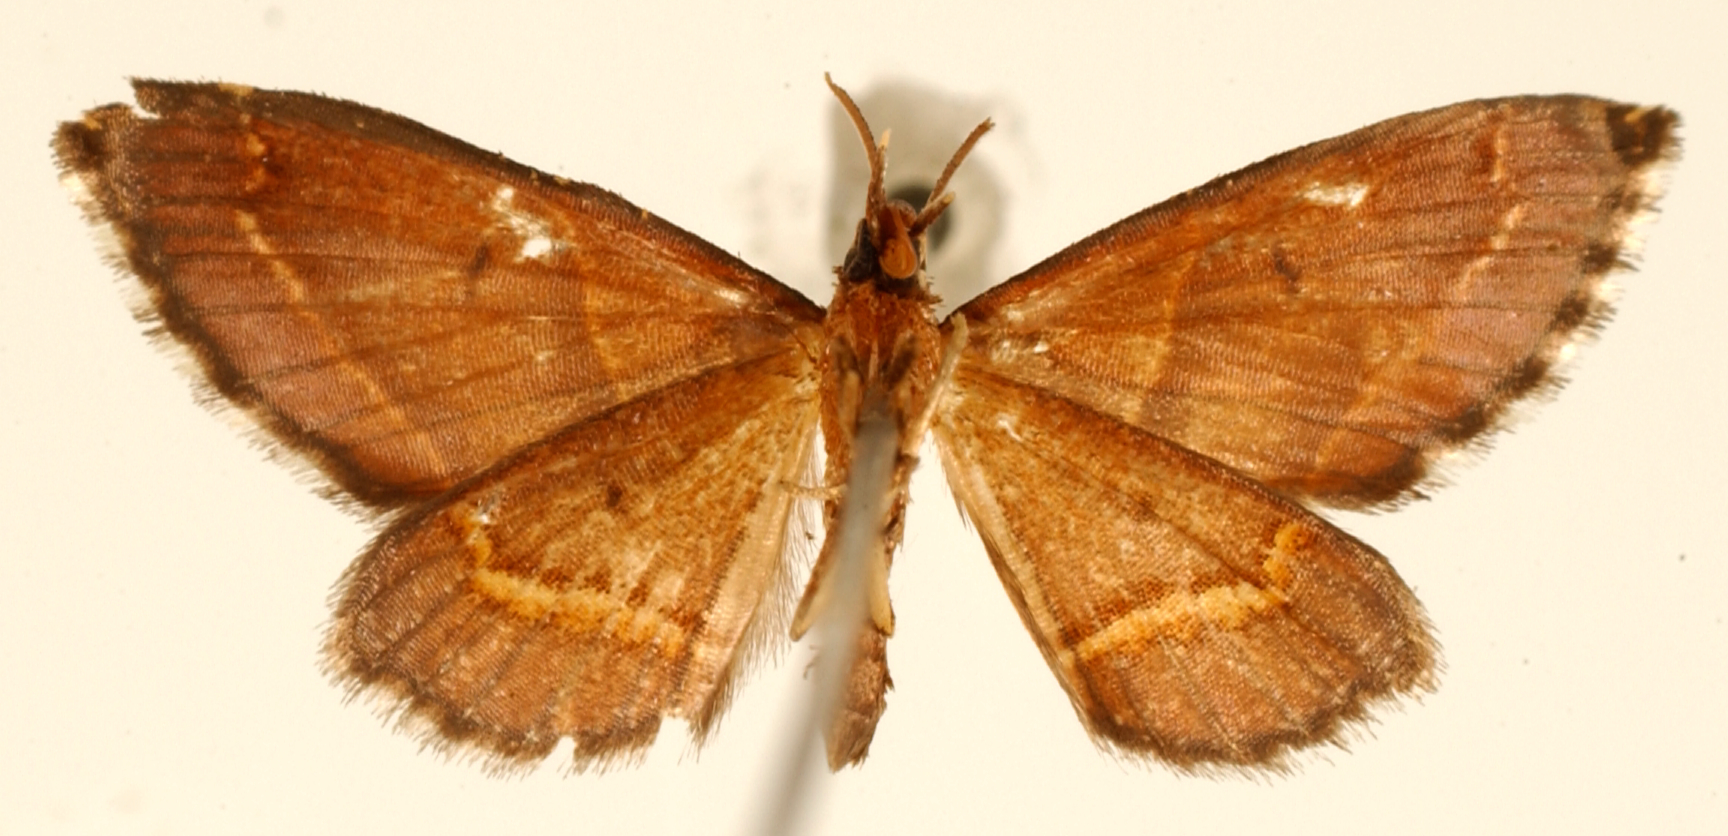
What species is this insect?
Psaliodes simplex
